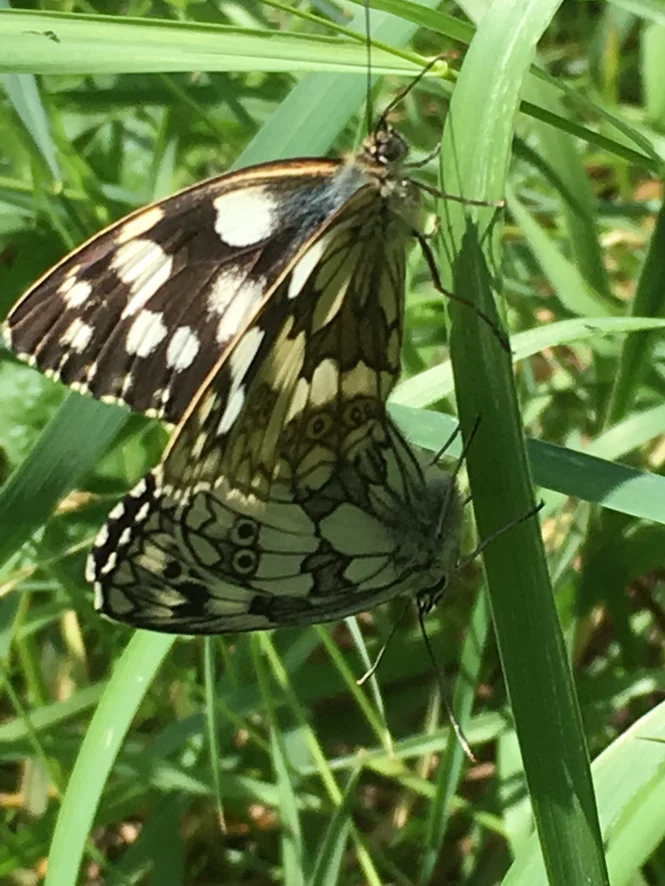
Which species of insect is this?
Melanargia galathea
